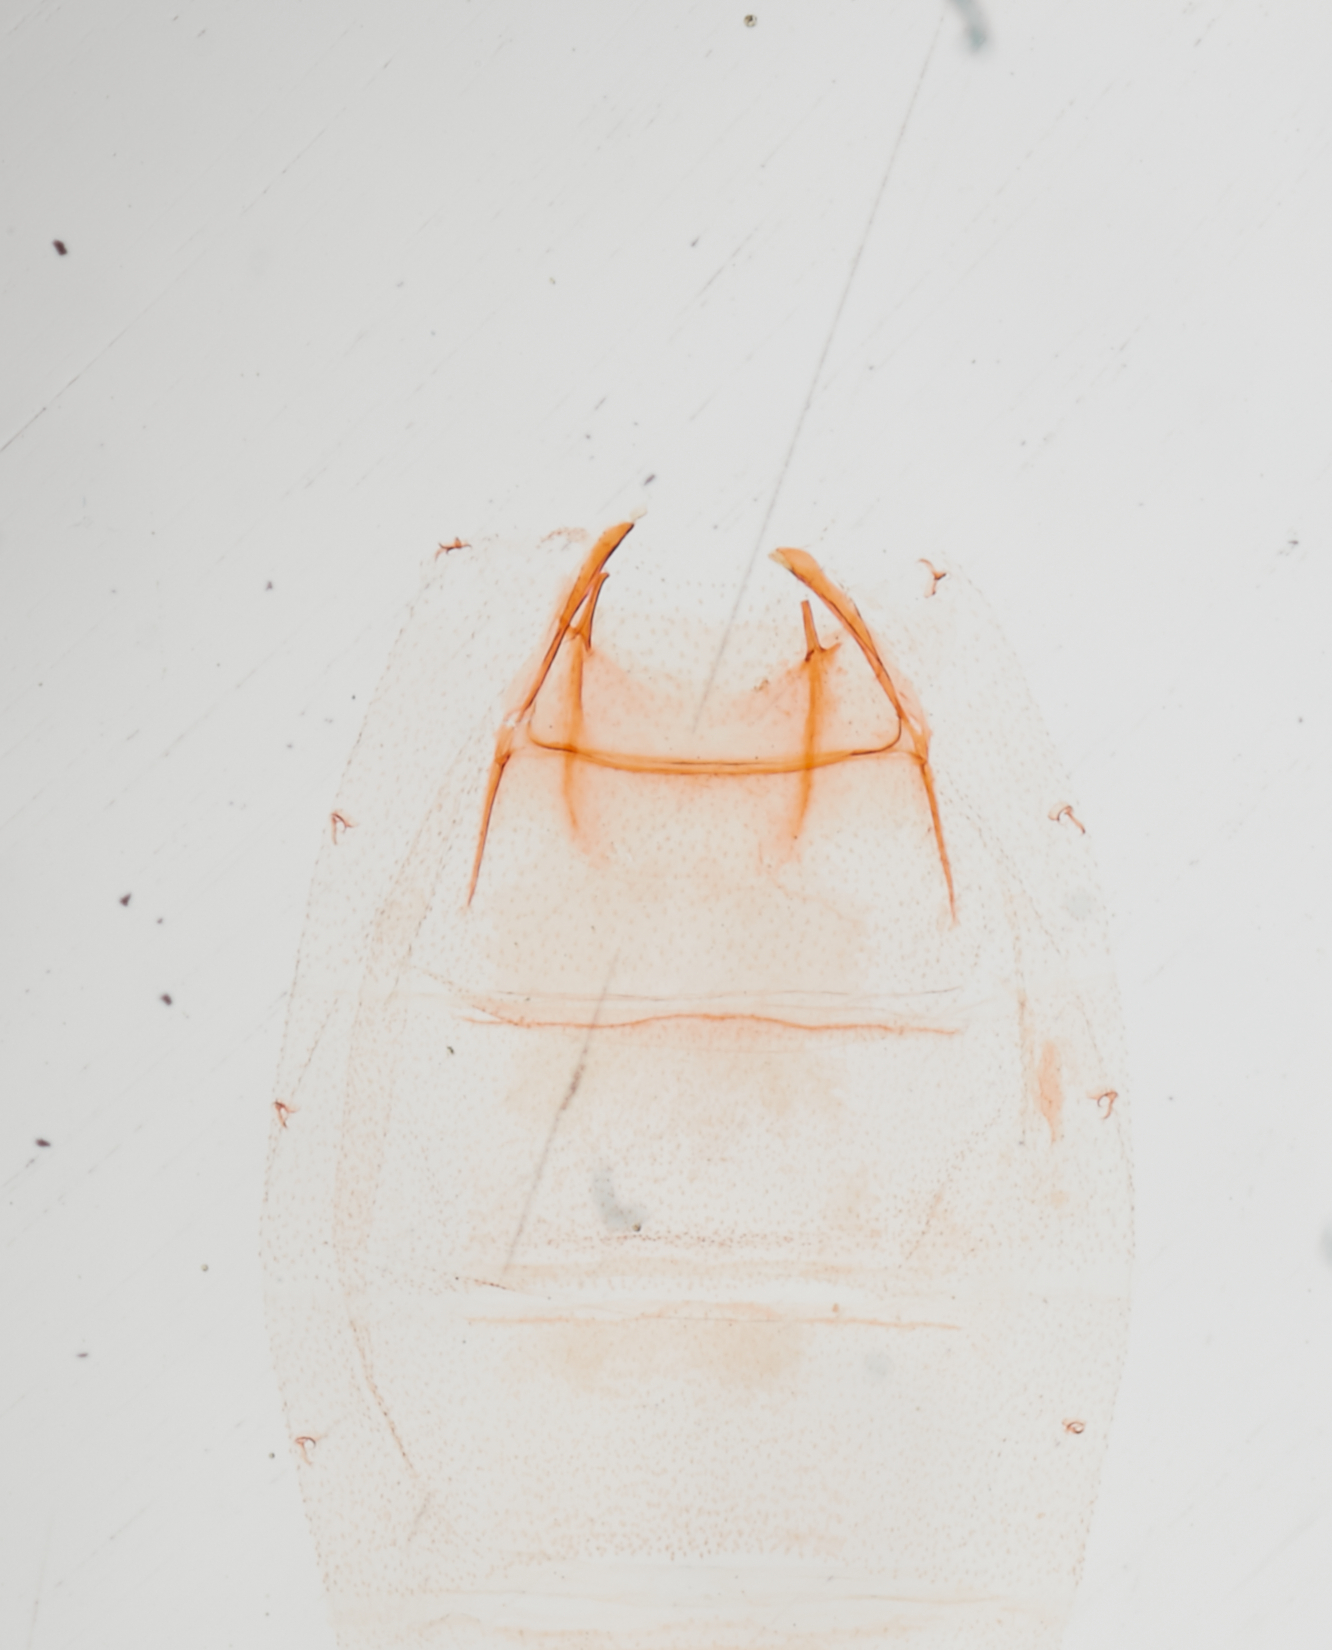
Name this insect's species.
Anoncia psepsa
